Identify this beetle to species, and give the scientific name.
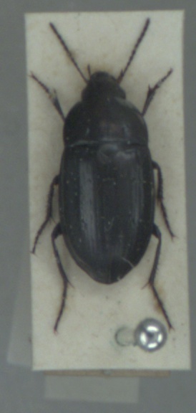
Amara famelica
